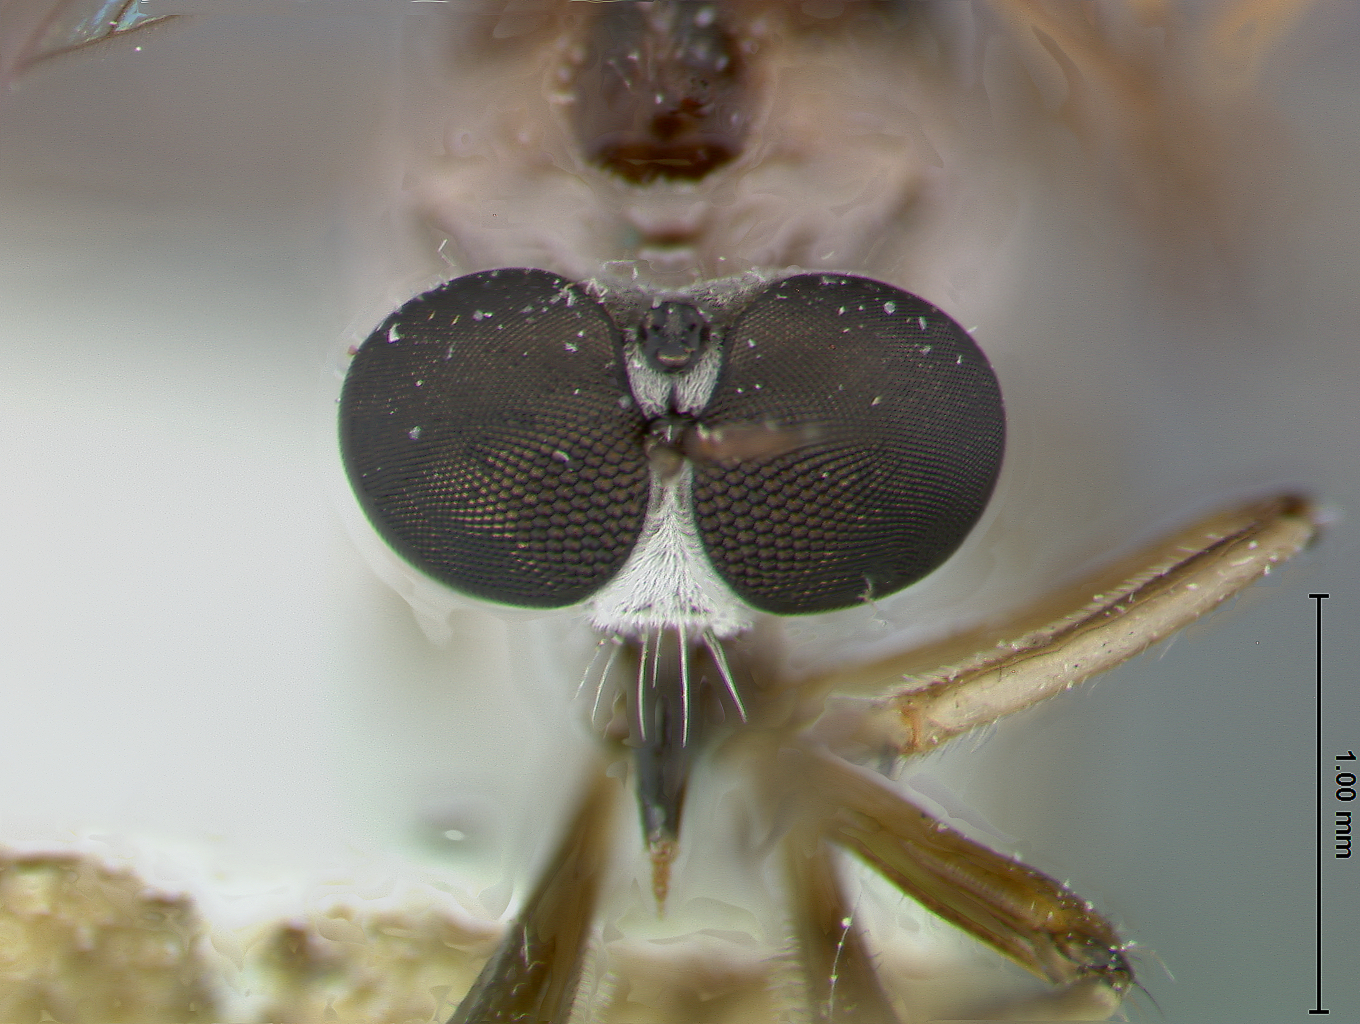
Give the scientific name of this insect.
Euscelidia hyalina
